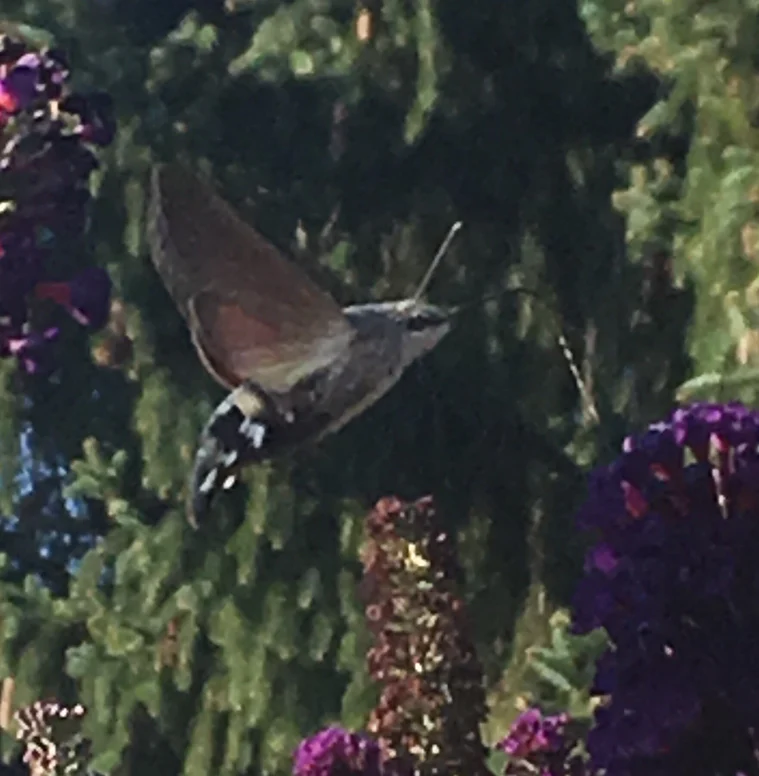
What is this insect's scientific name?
Macroglossum stellatarum
